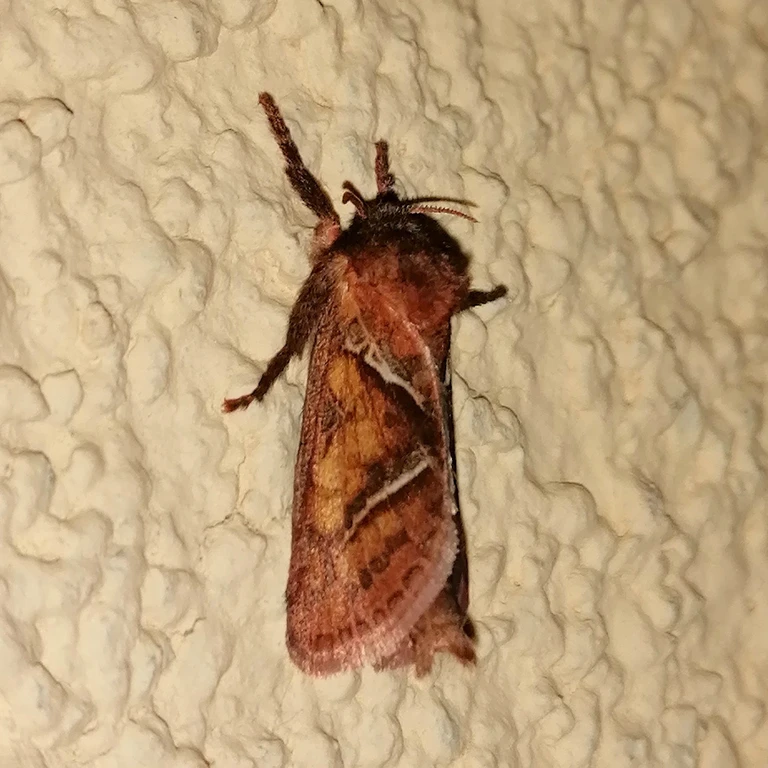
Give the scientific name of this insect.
Triodia sylvina
